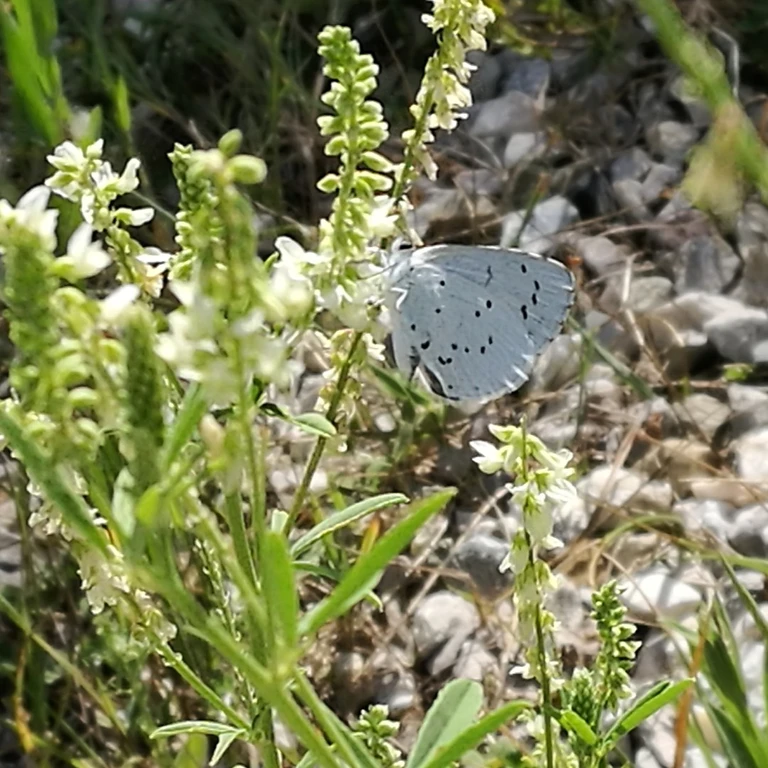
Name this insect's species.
Celastrina argiolus
